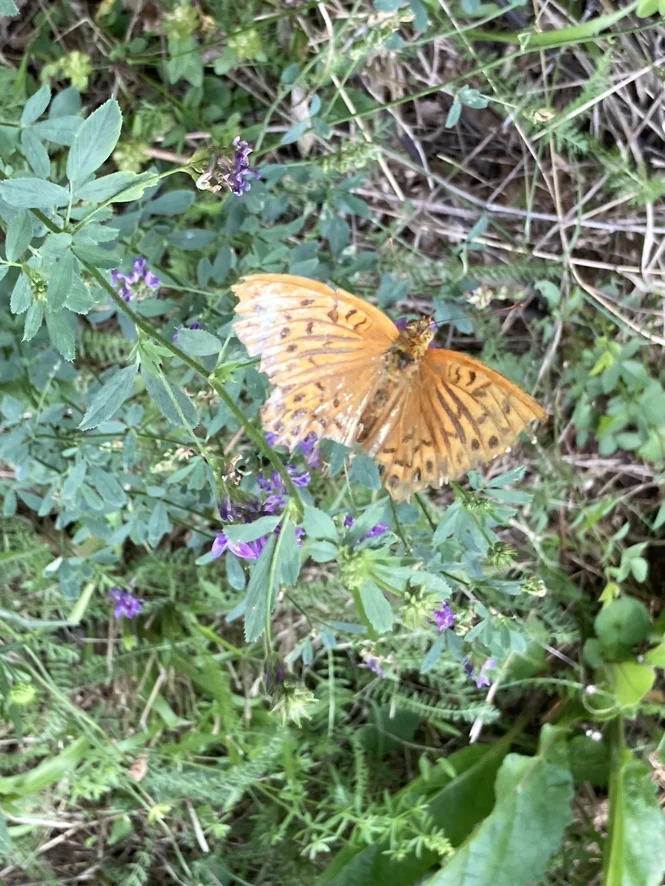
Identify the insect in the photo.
Argynnis paphia
